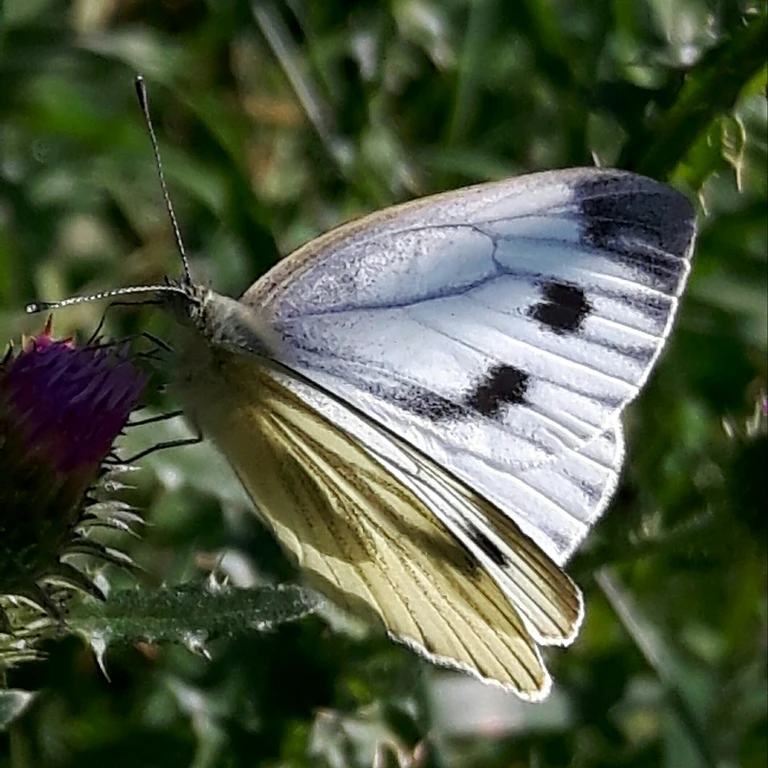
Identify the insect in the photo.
Pieris napi
